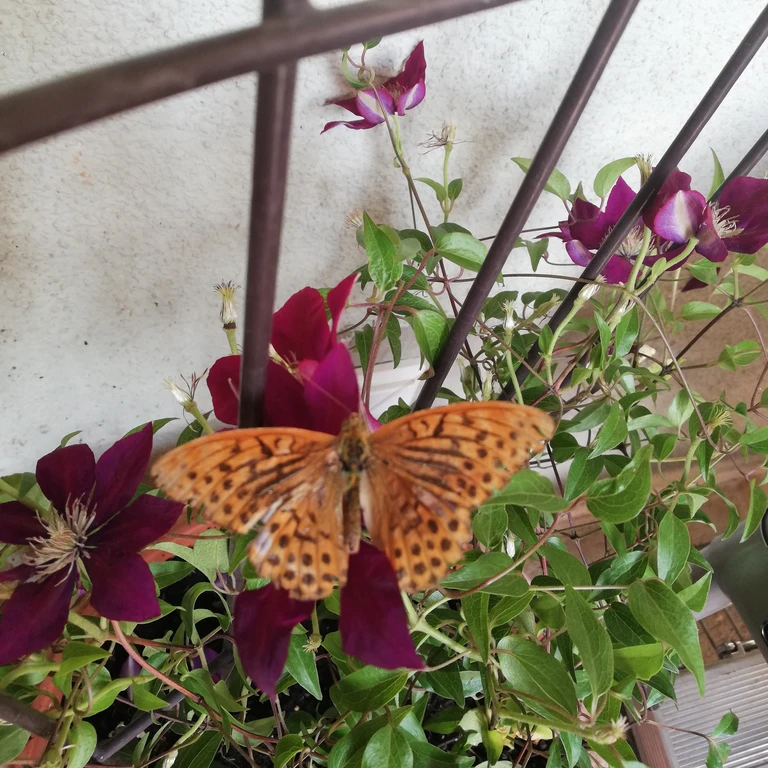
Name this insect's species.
Argynnis paphia
